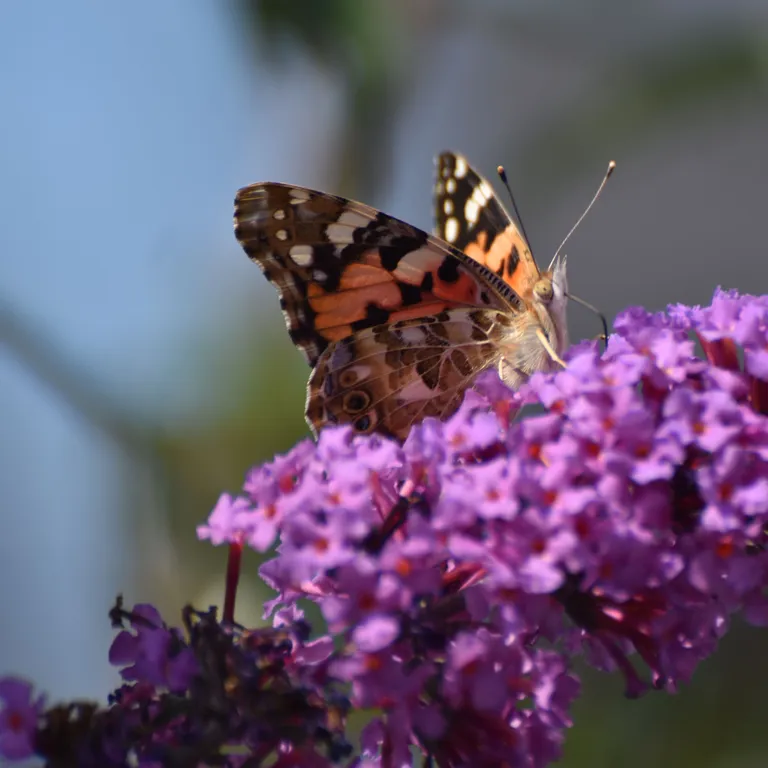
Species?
Vanessa cardui
